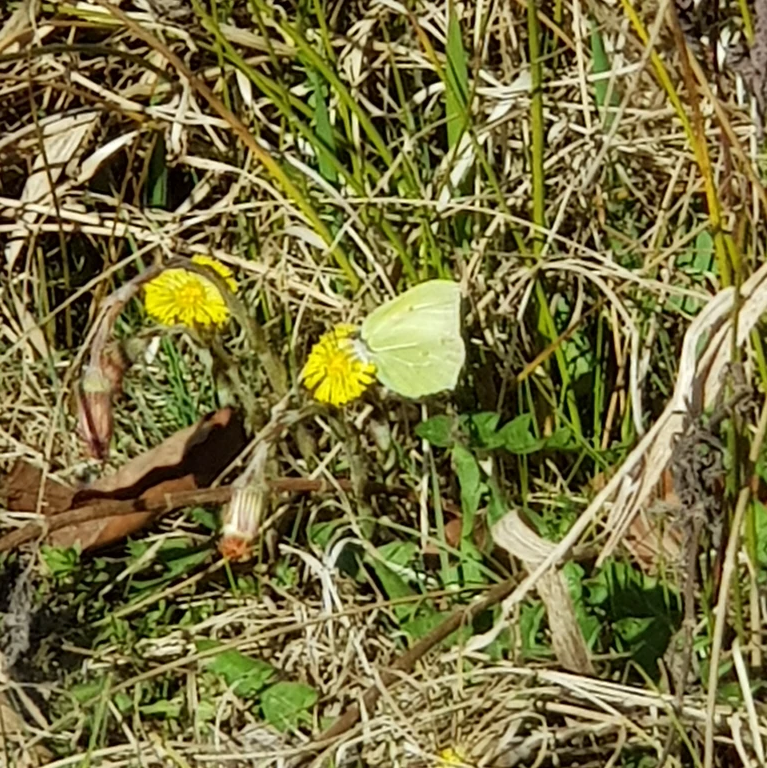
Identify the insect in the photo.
Gonepteryx rhamni
